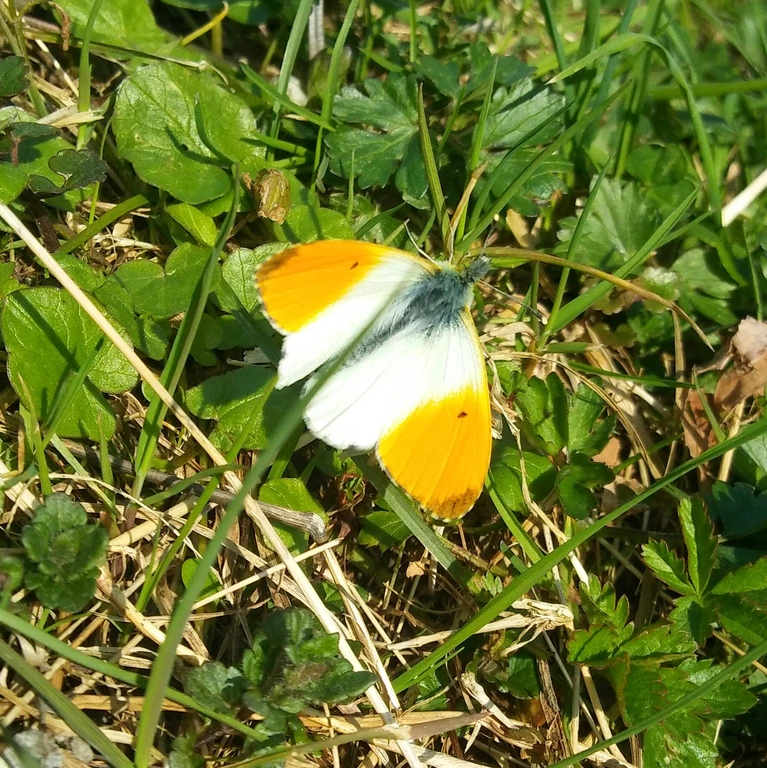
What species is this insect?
Anthocharis cardamines
